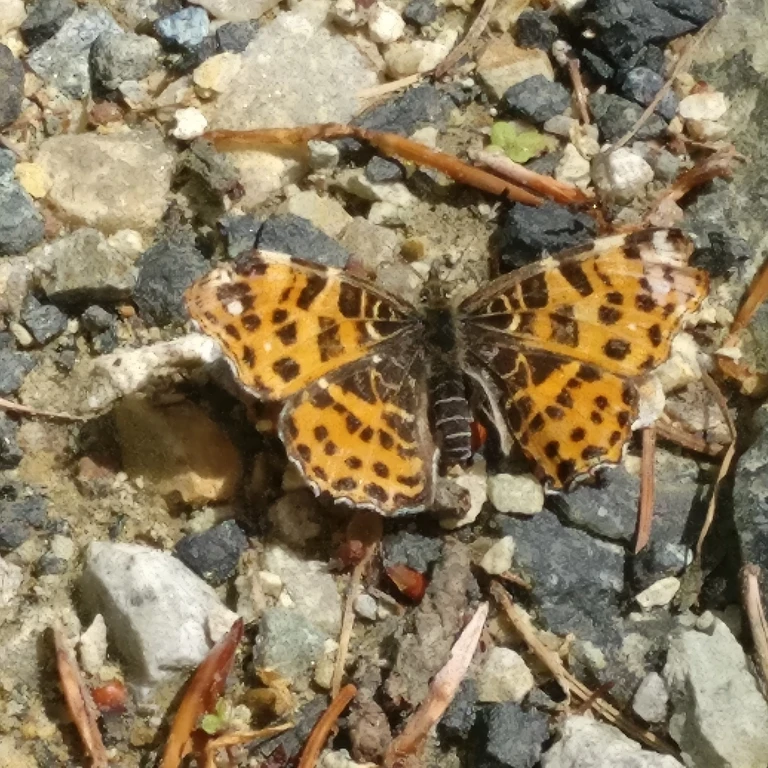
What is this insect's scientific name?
Araschnia levana
